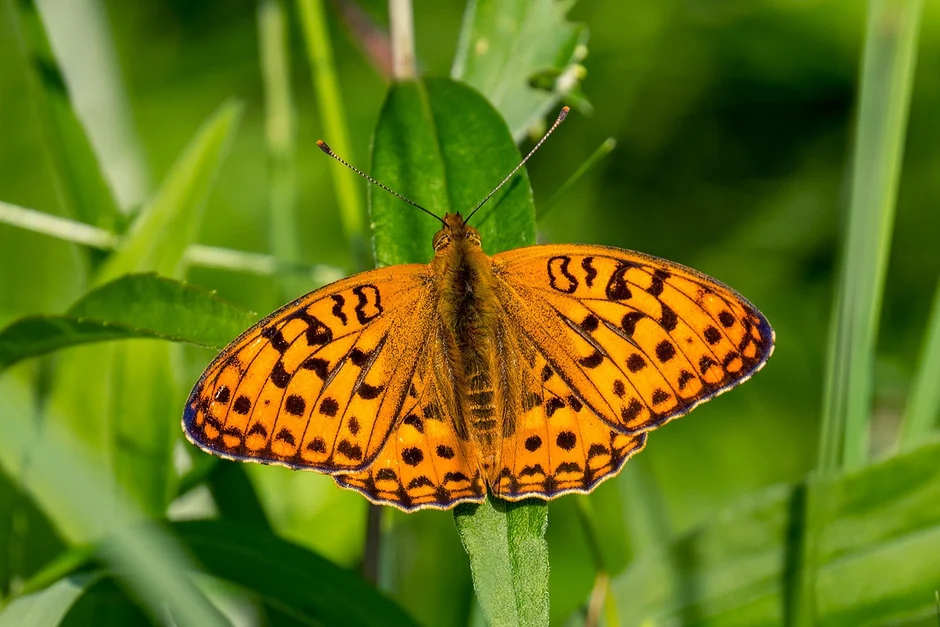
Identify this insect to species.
Fabriciana adippe
